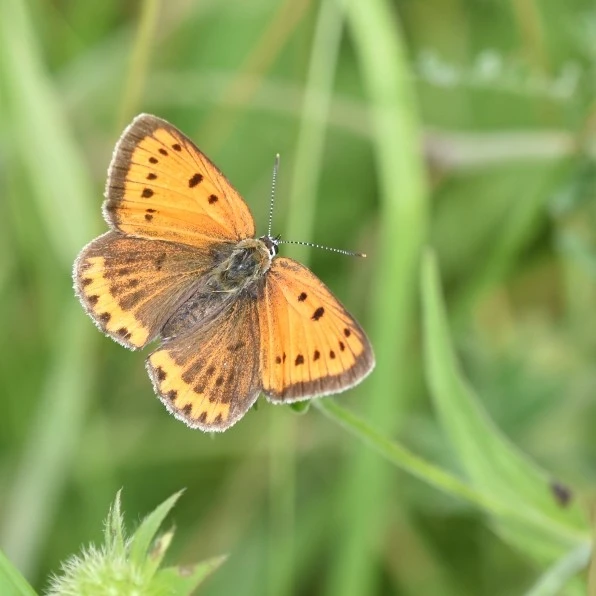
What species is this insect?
Lycaena dispar
